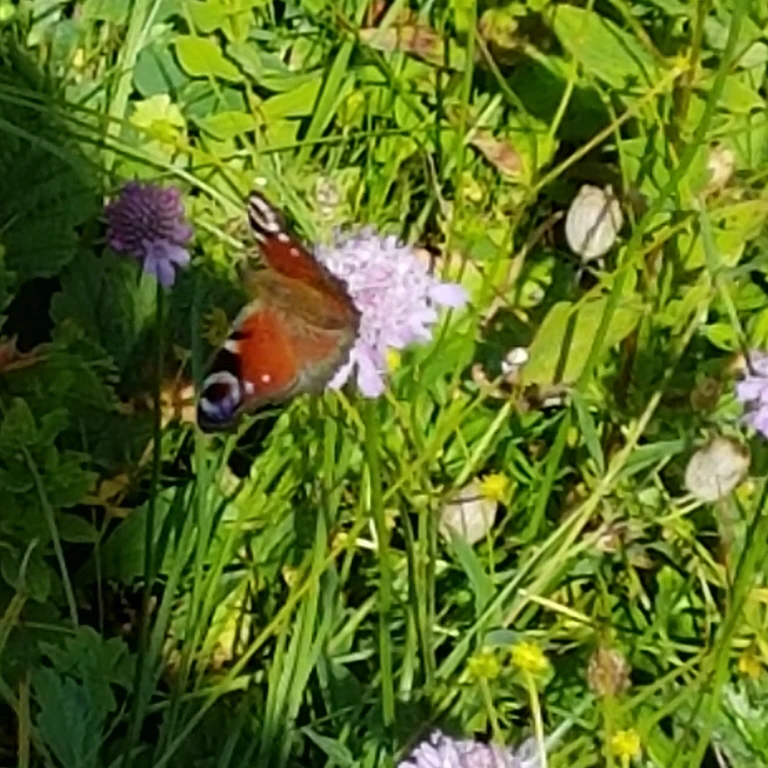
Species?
Aglais io
